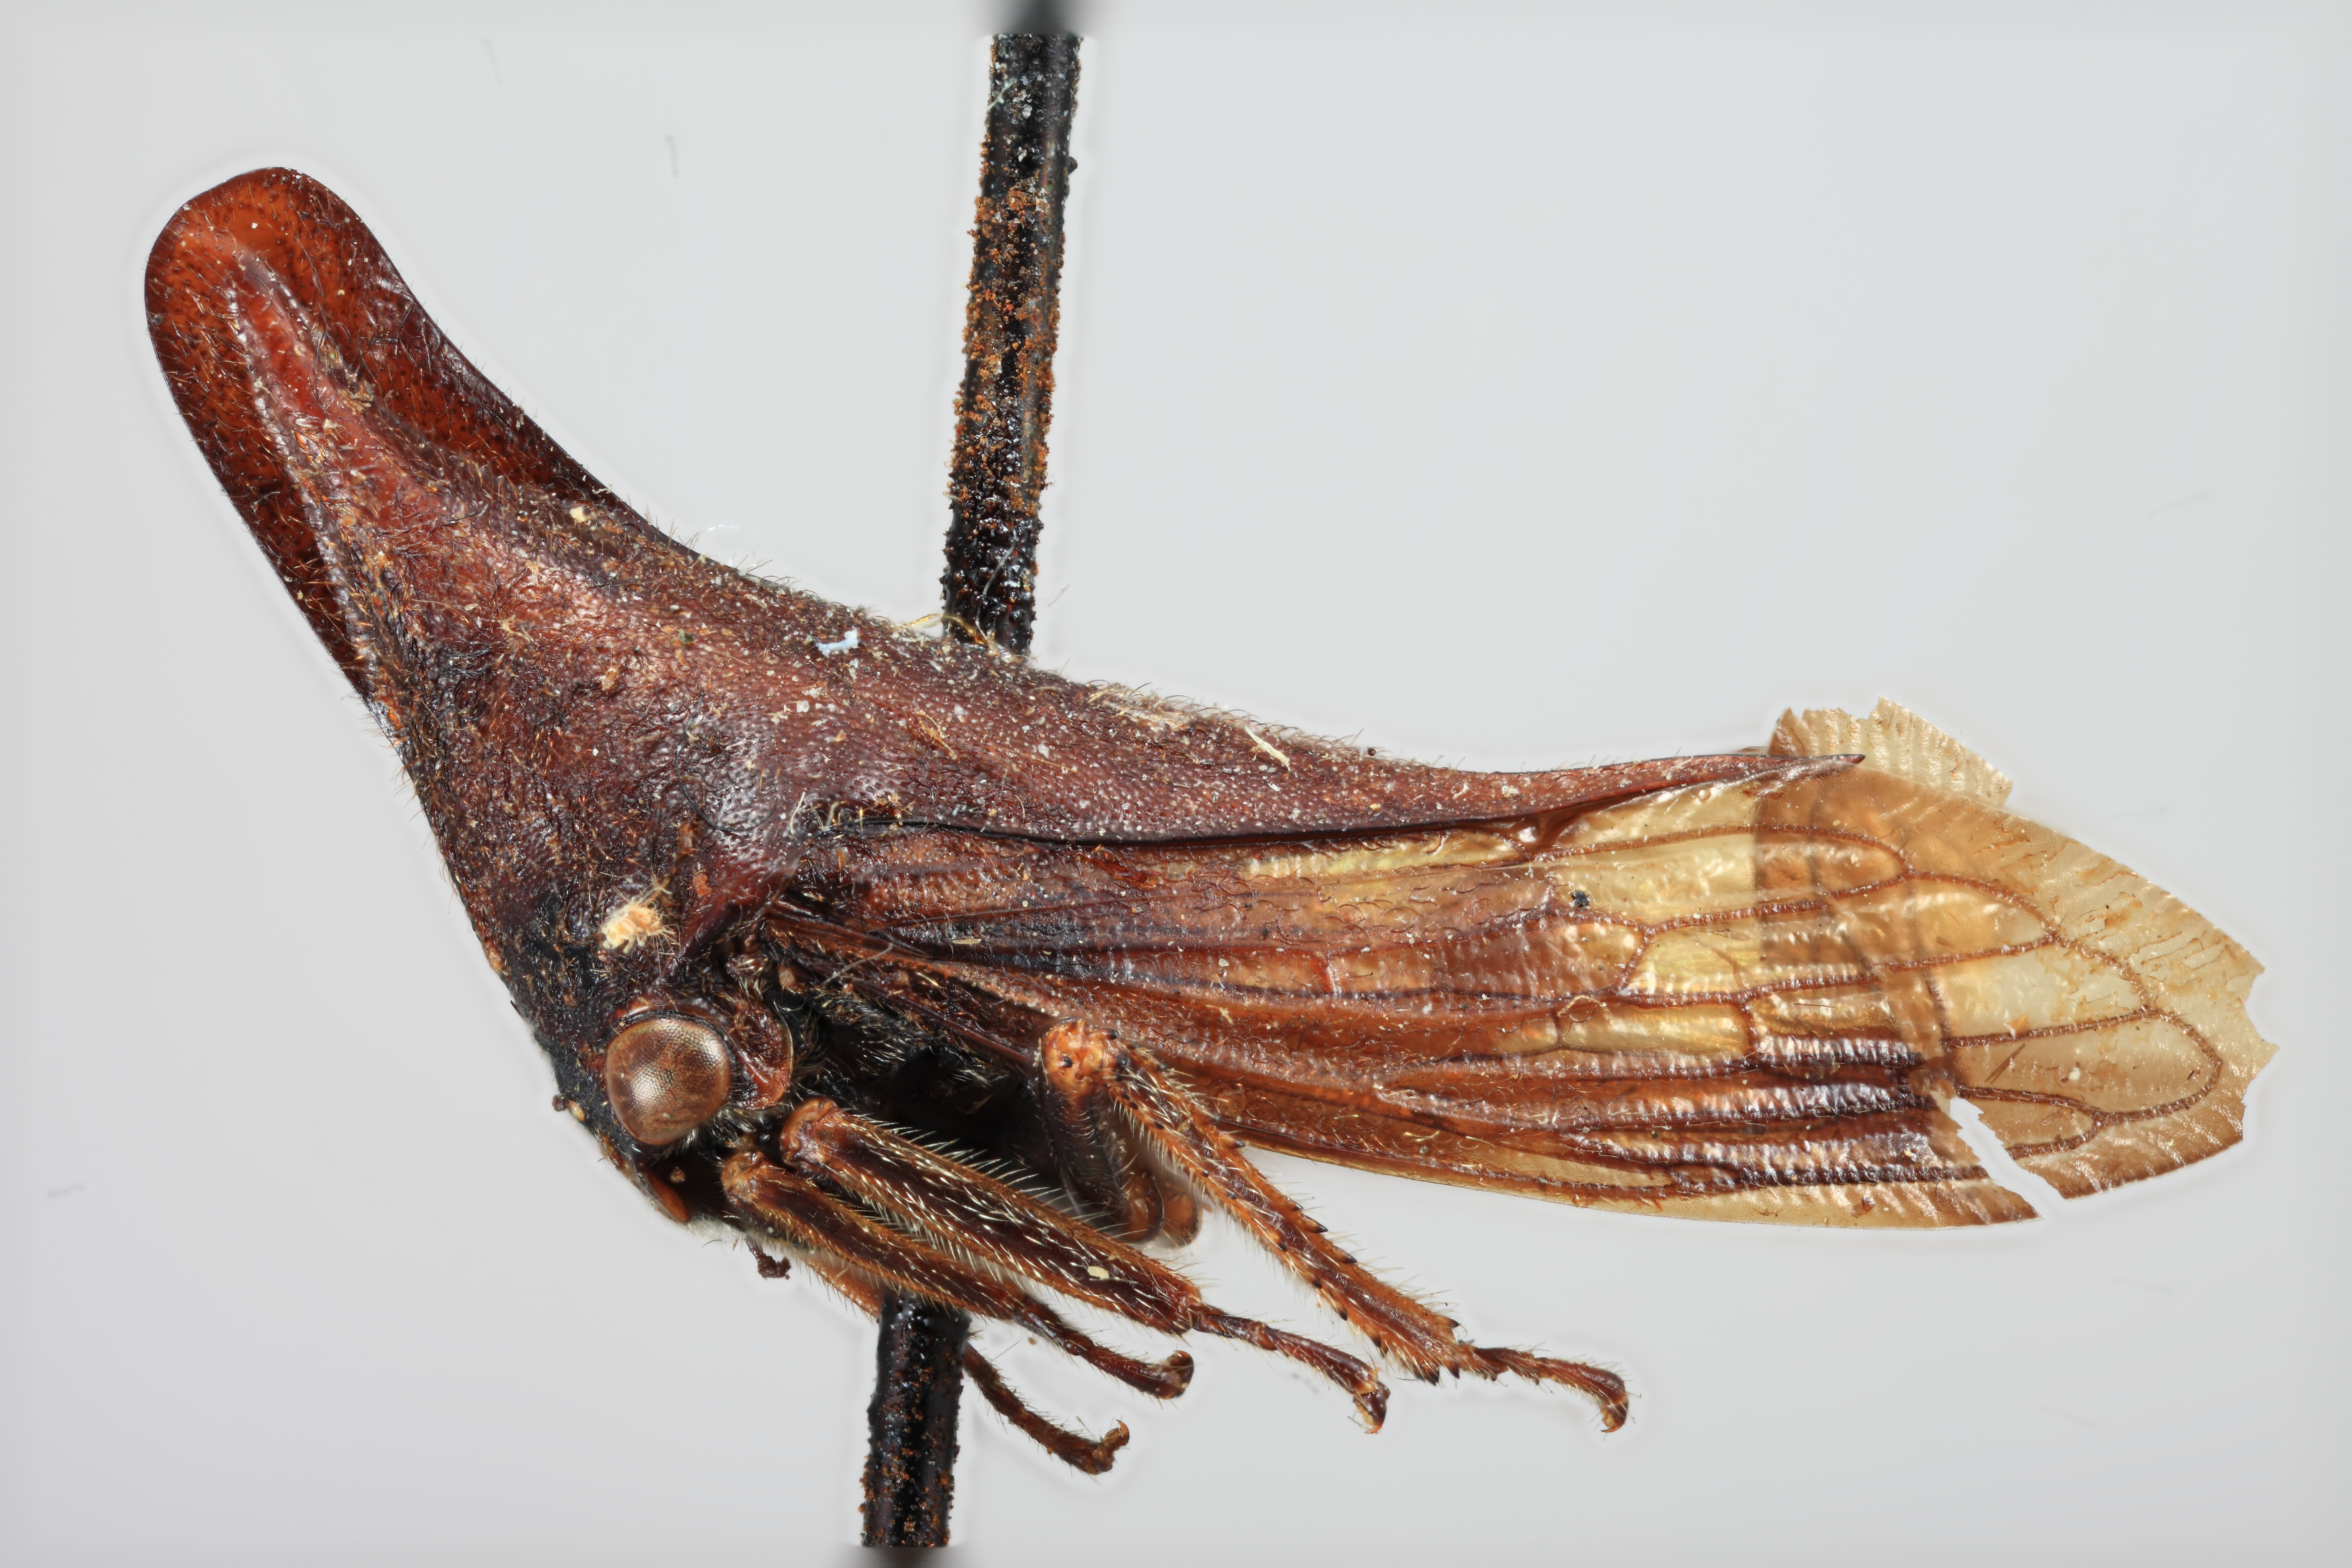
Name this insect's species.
Aconophora laminata
